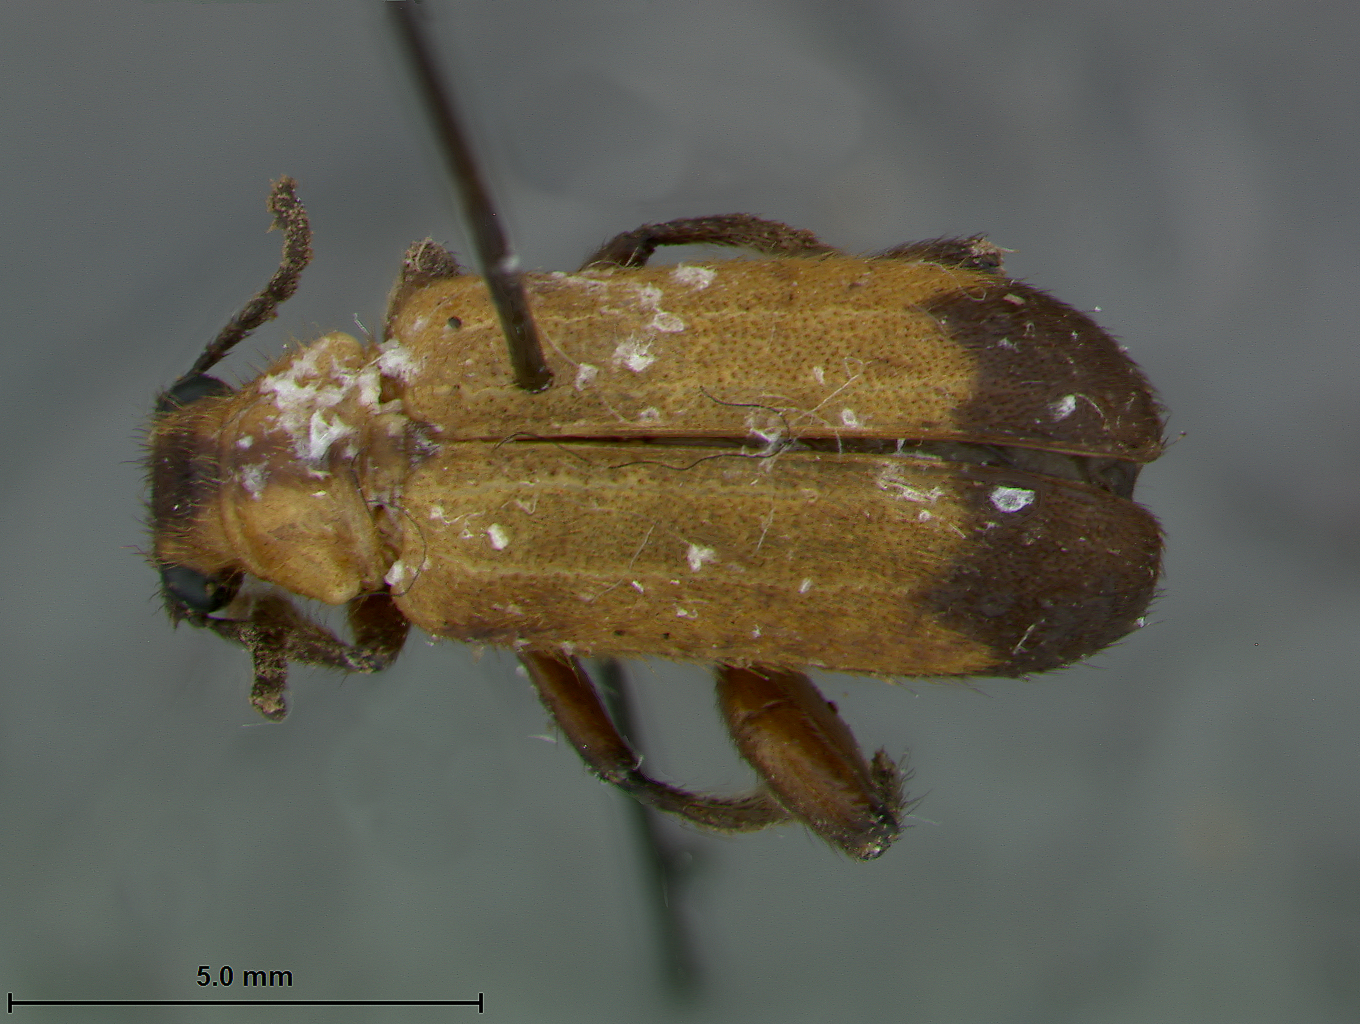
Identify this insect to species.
Kuilua ertli
